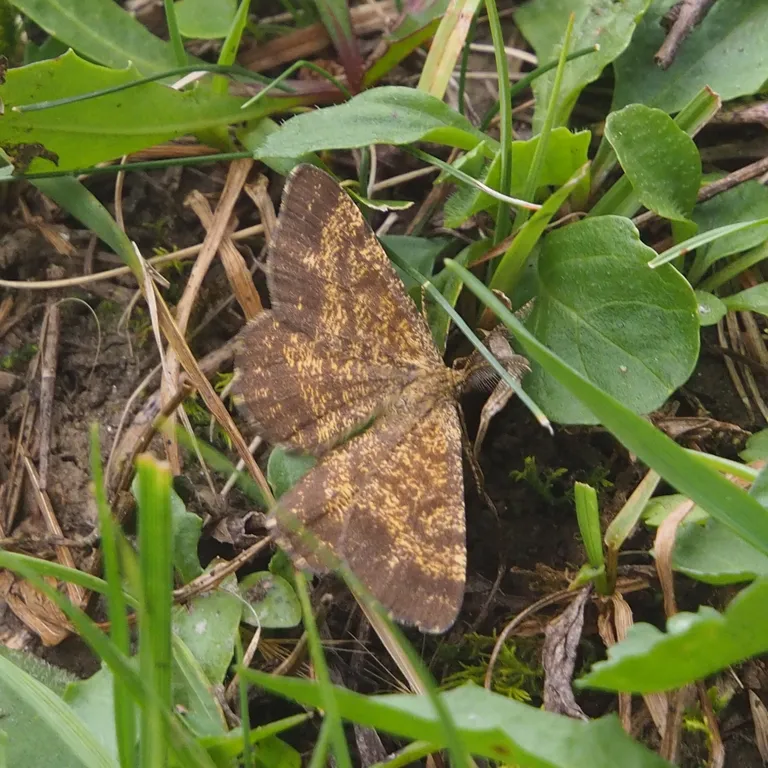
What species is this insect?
Ematurga atomaria
